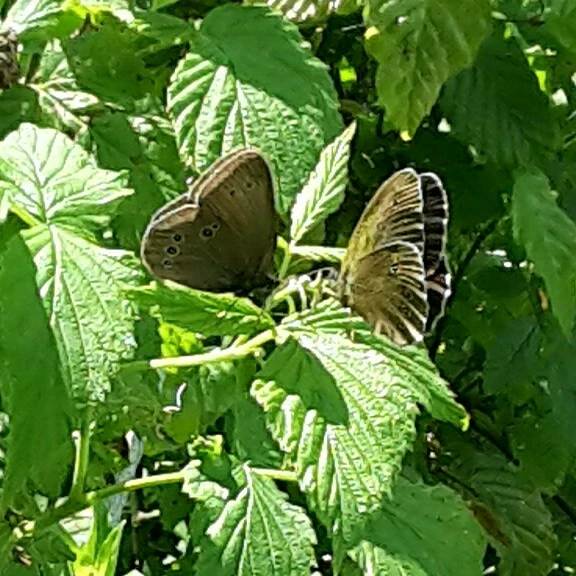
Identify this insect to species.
Aphantopus hyperantus
